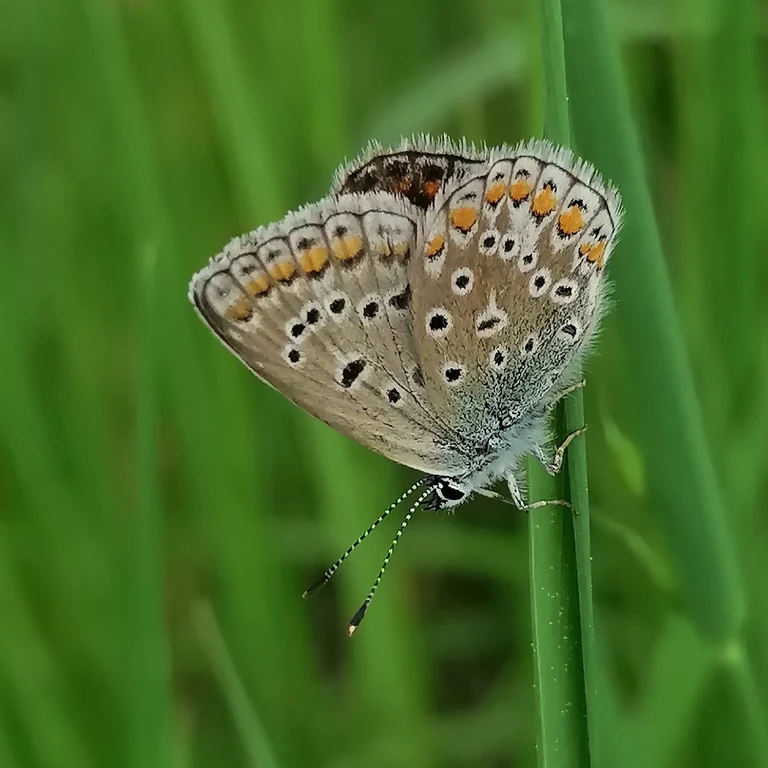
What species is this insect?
Polyommatus icarus
